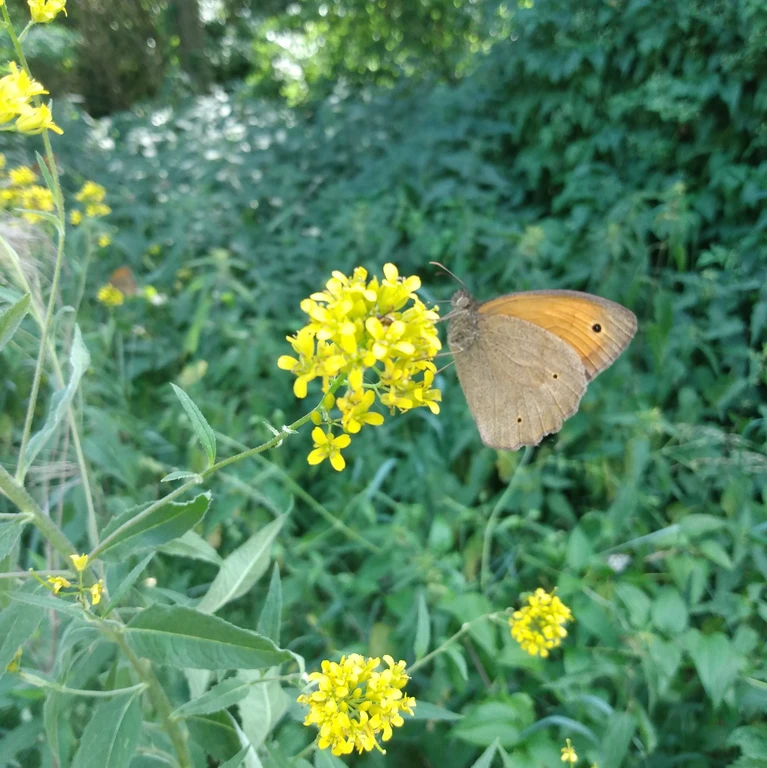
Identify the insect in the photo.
Maniola jurtina
